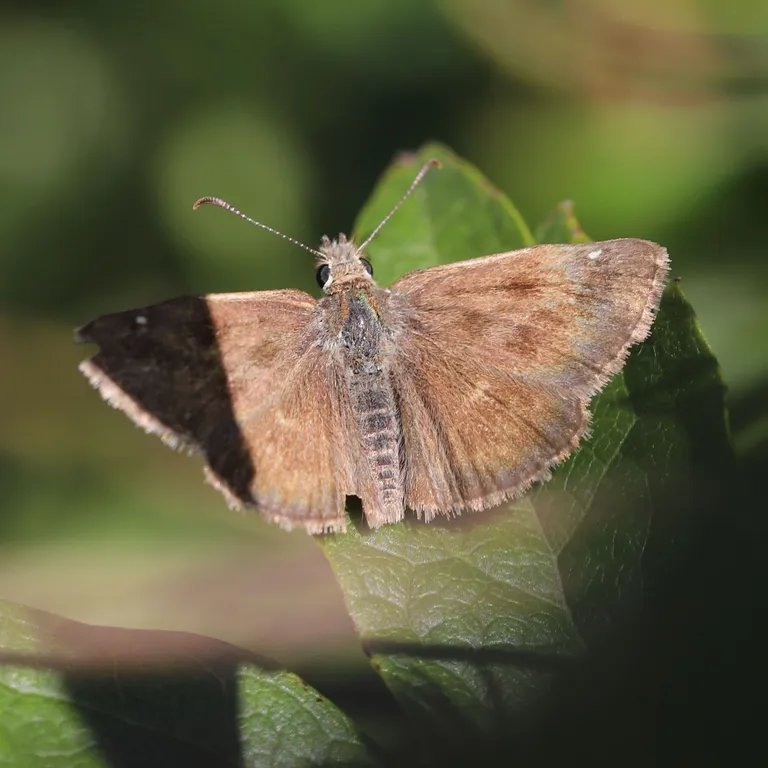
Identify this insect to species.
Erynnis tages
